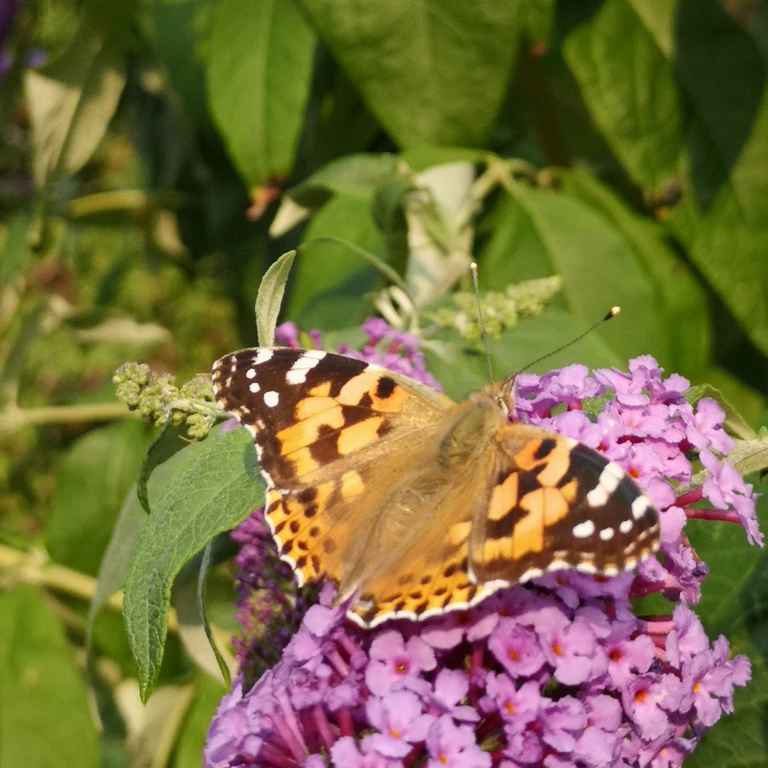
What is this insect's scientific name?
Vanessa cardui
